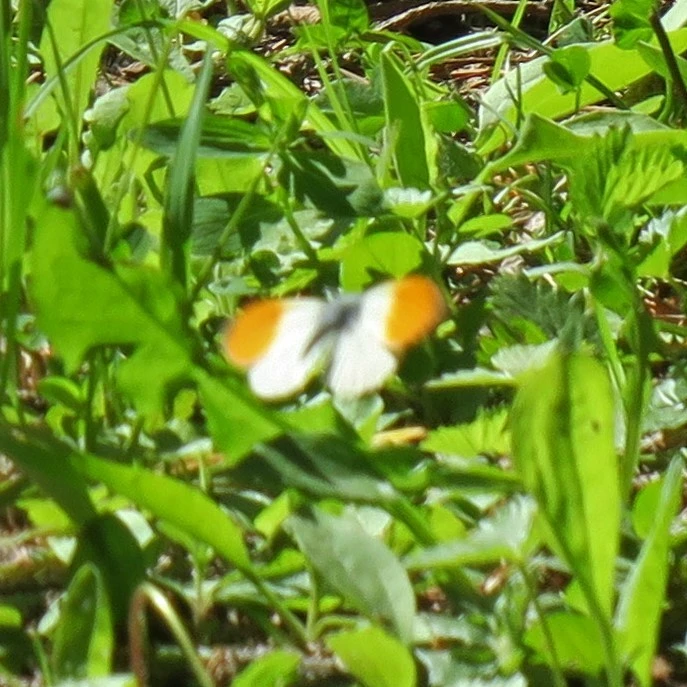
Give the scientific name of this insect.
Anthocharis cardamines
